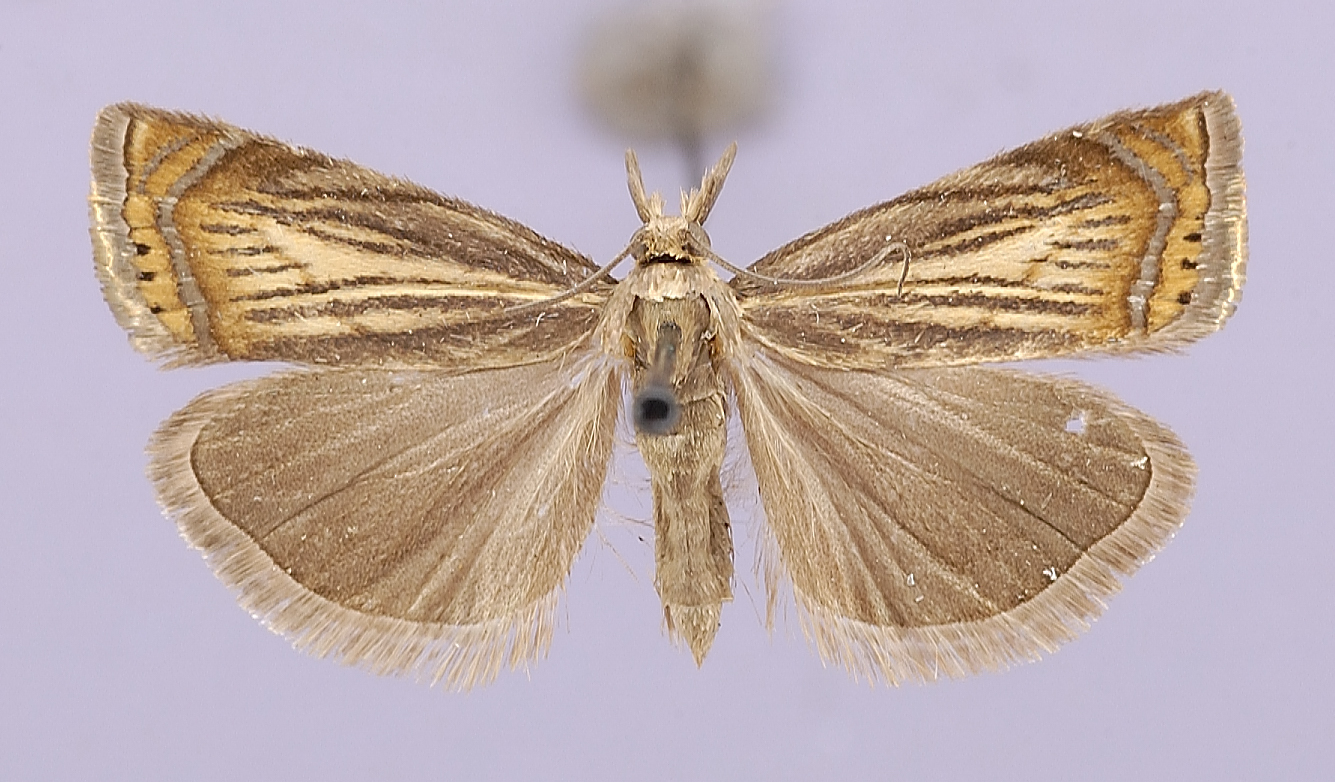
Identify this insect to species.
Crambus vachellellus
